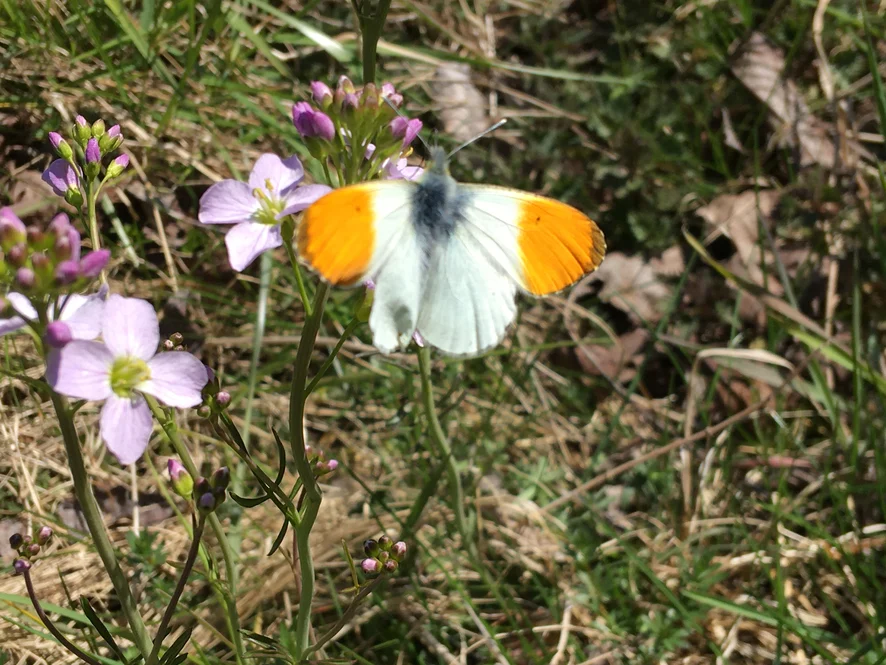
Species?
Anthocharis cardamines
